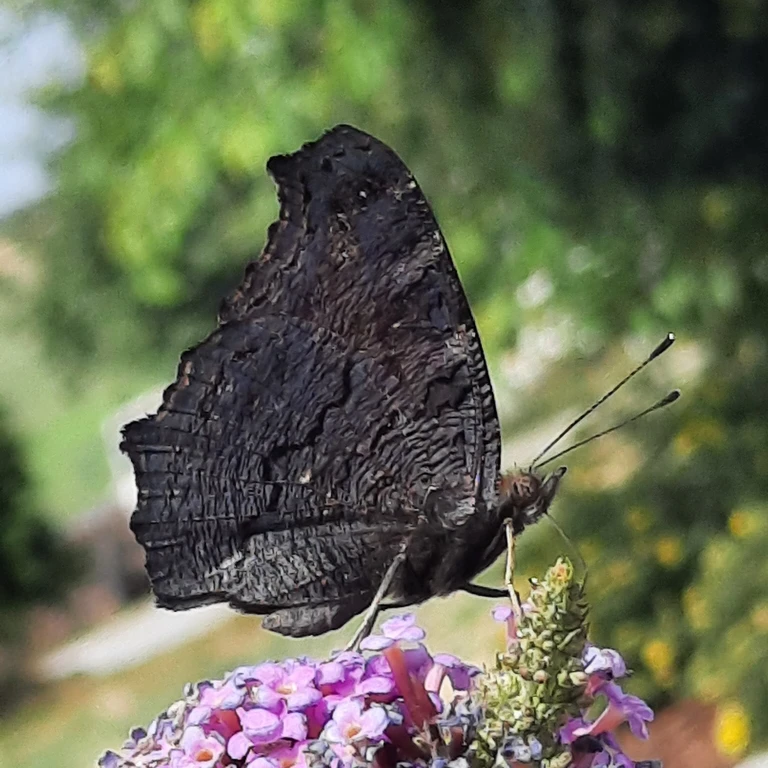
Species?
Aglais io
